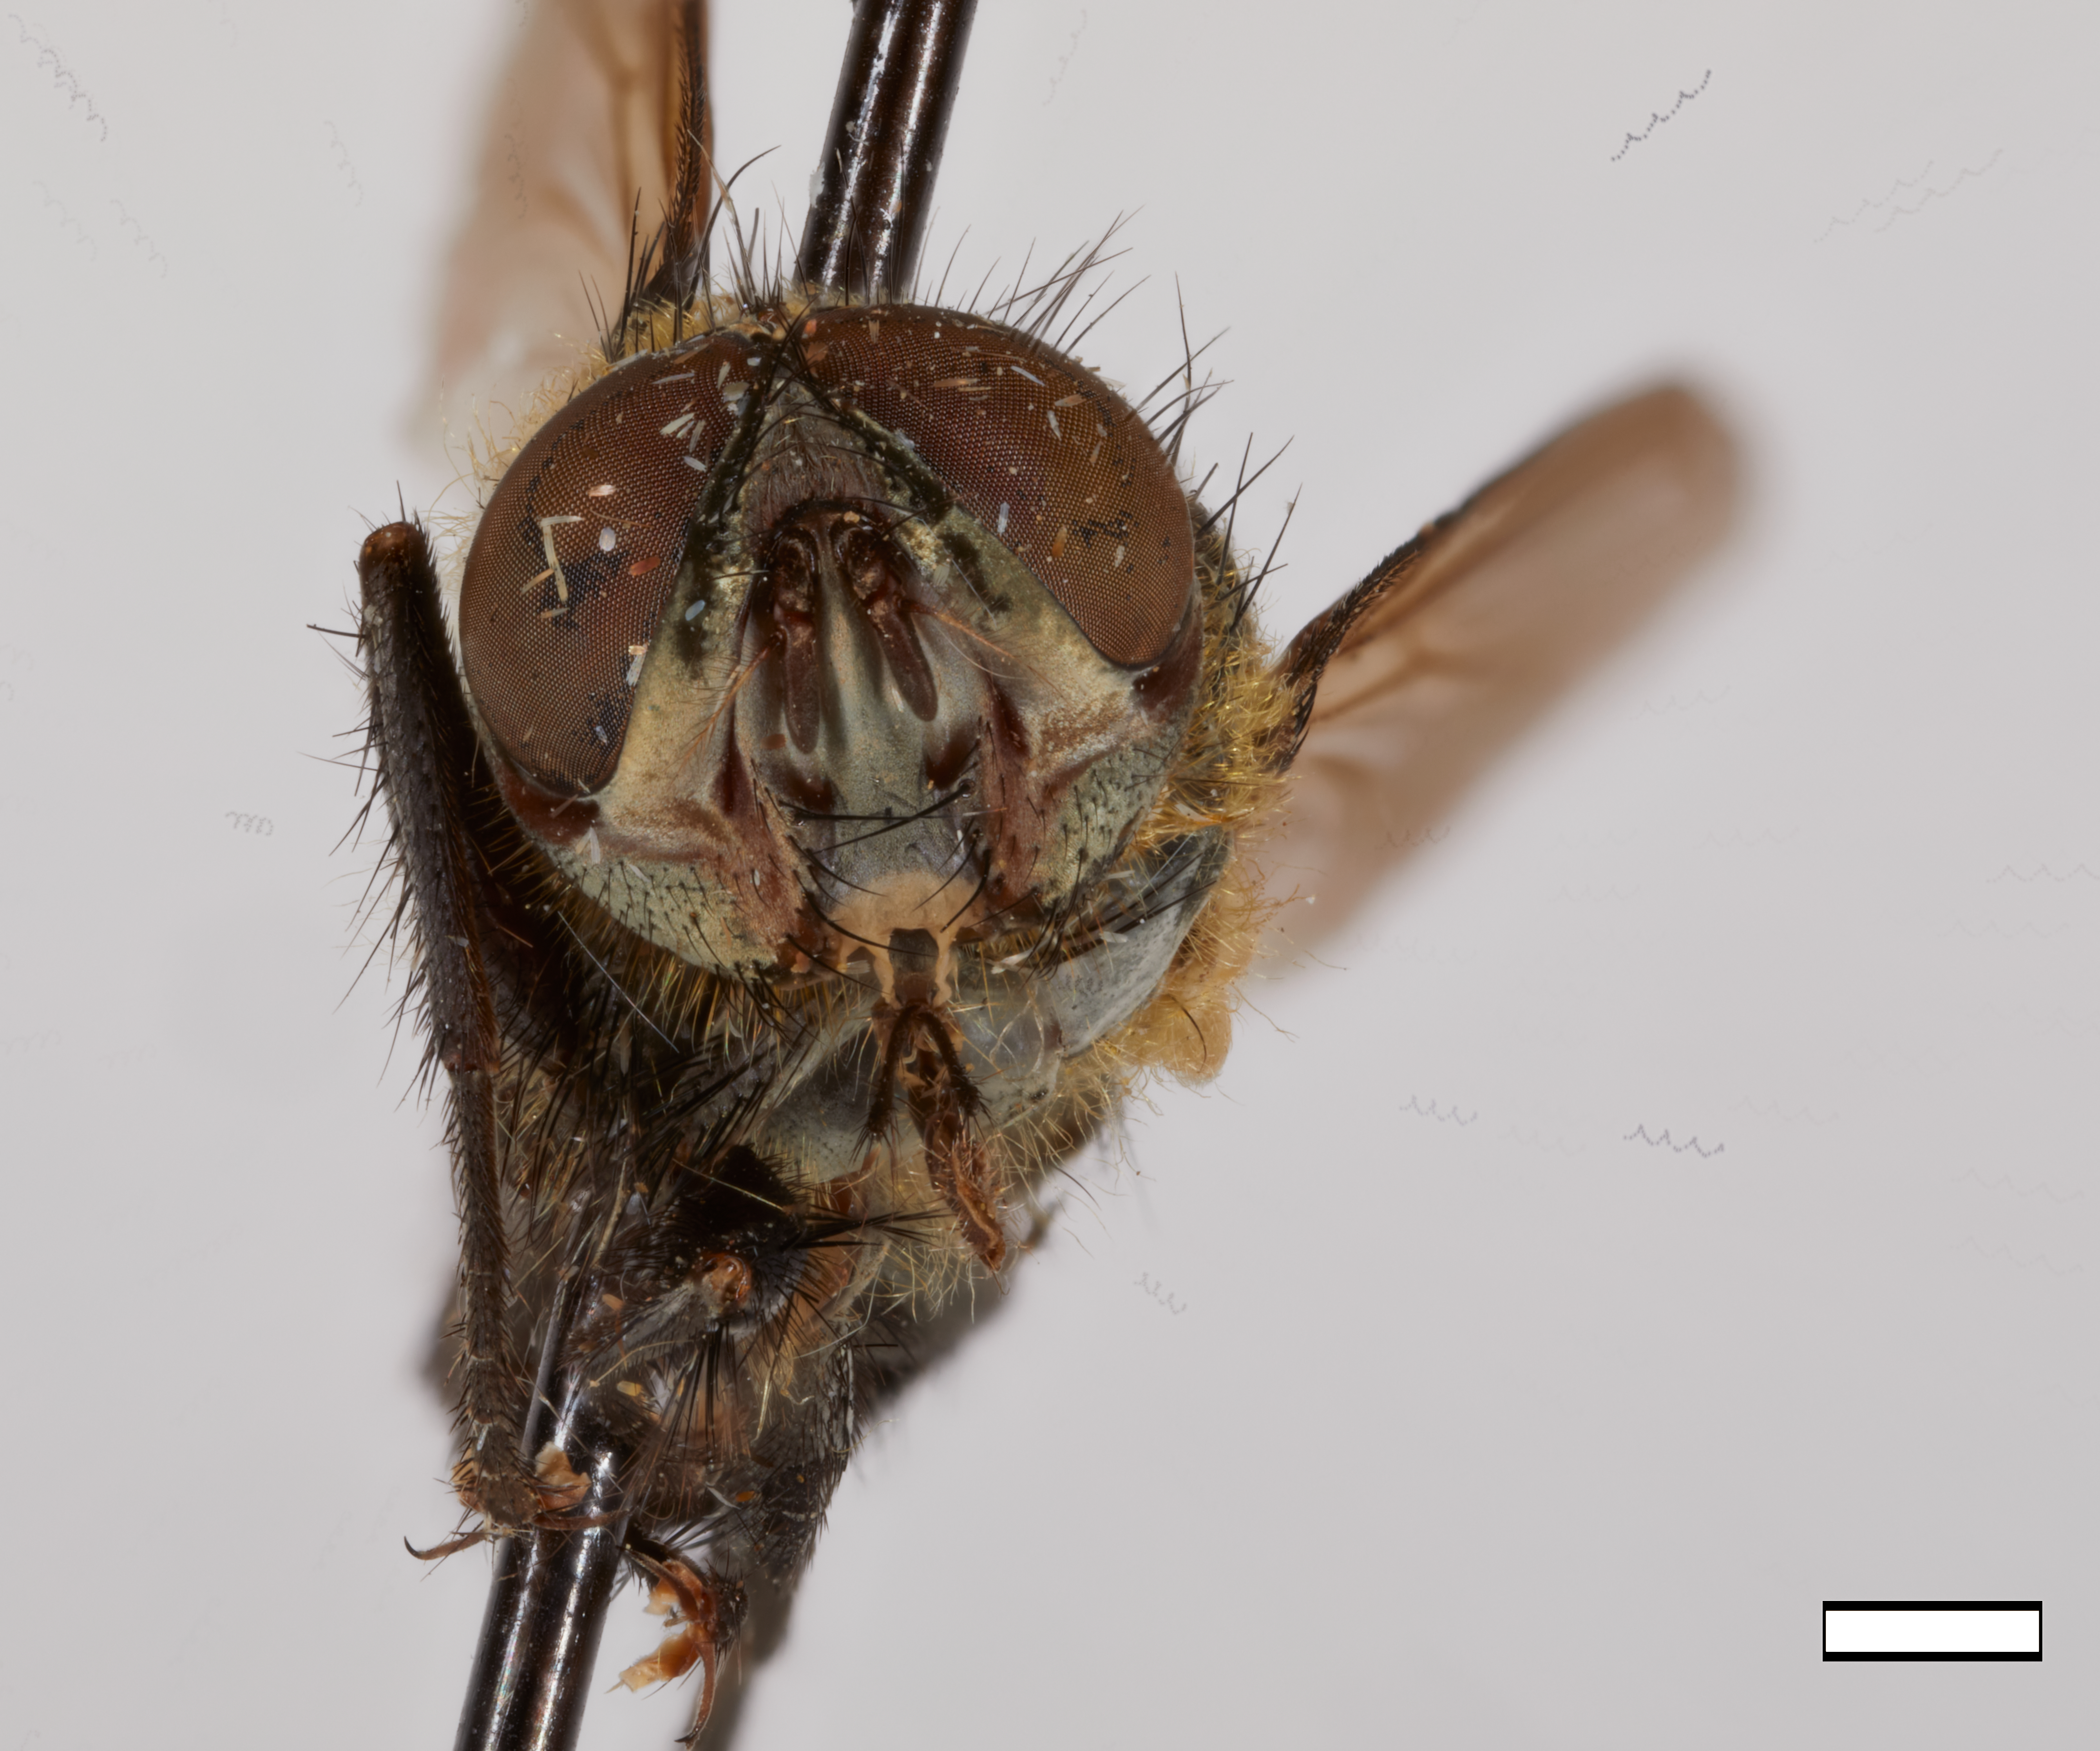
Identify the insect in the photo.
Xanthotryxus draco
